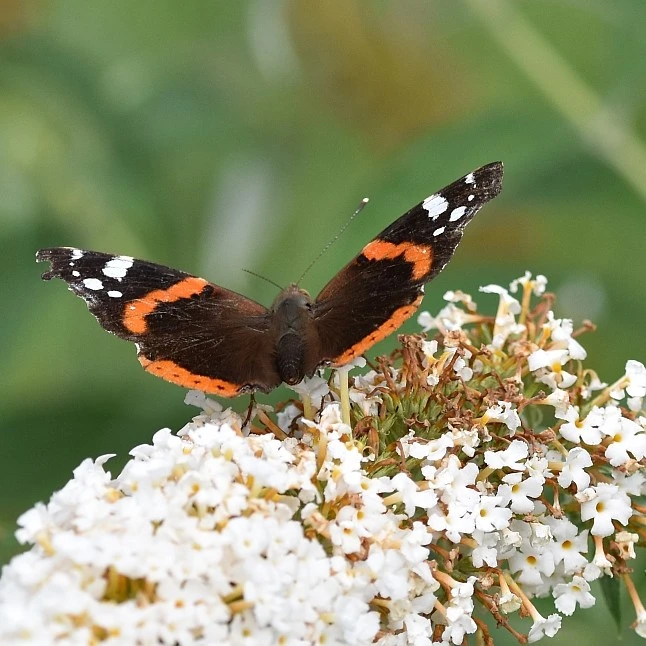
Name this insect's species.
Vanessa atalanta
